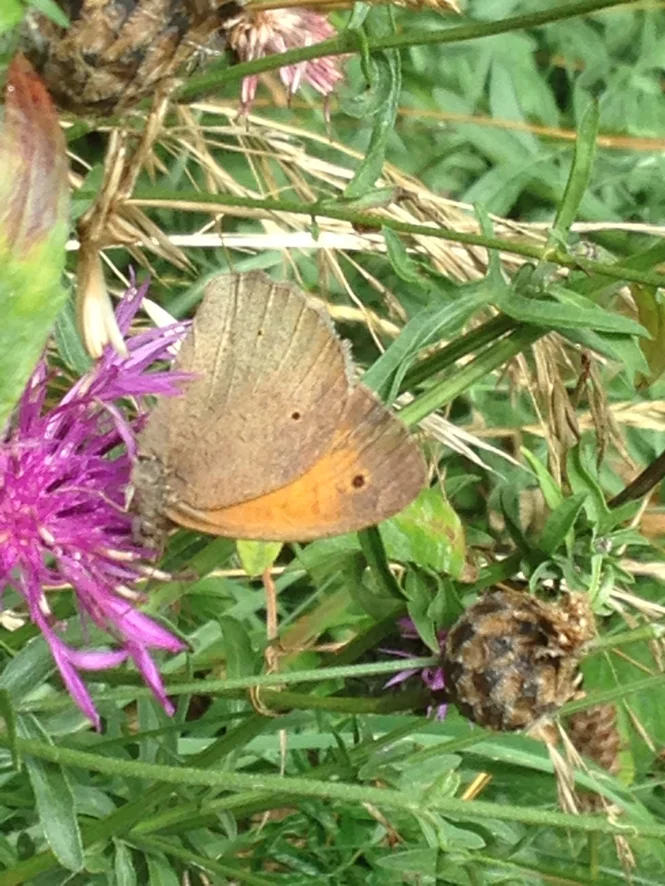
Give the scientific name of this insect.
Maniola jurtina
